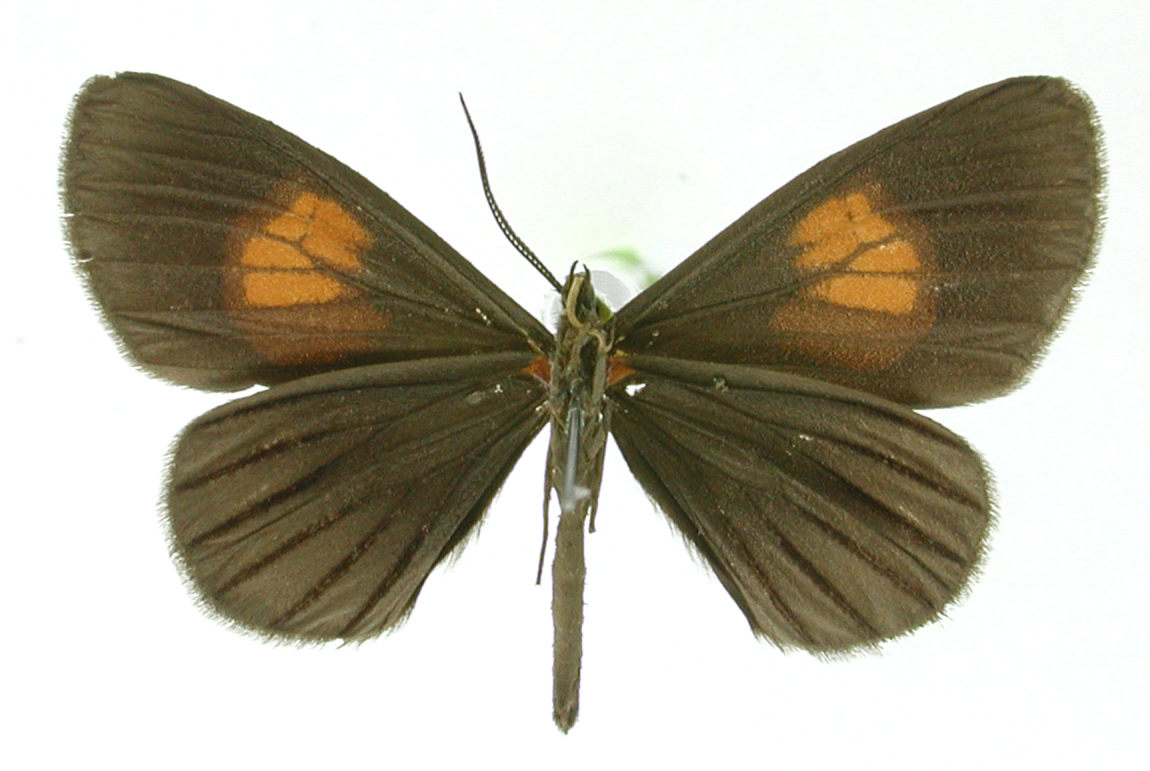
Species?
Sangala subobscura
